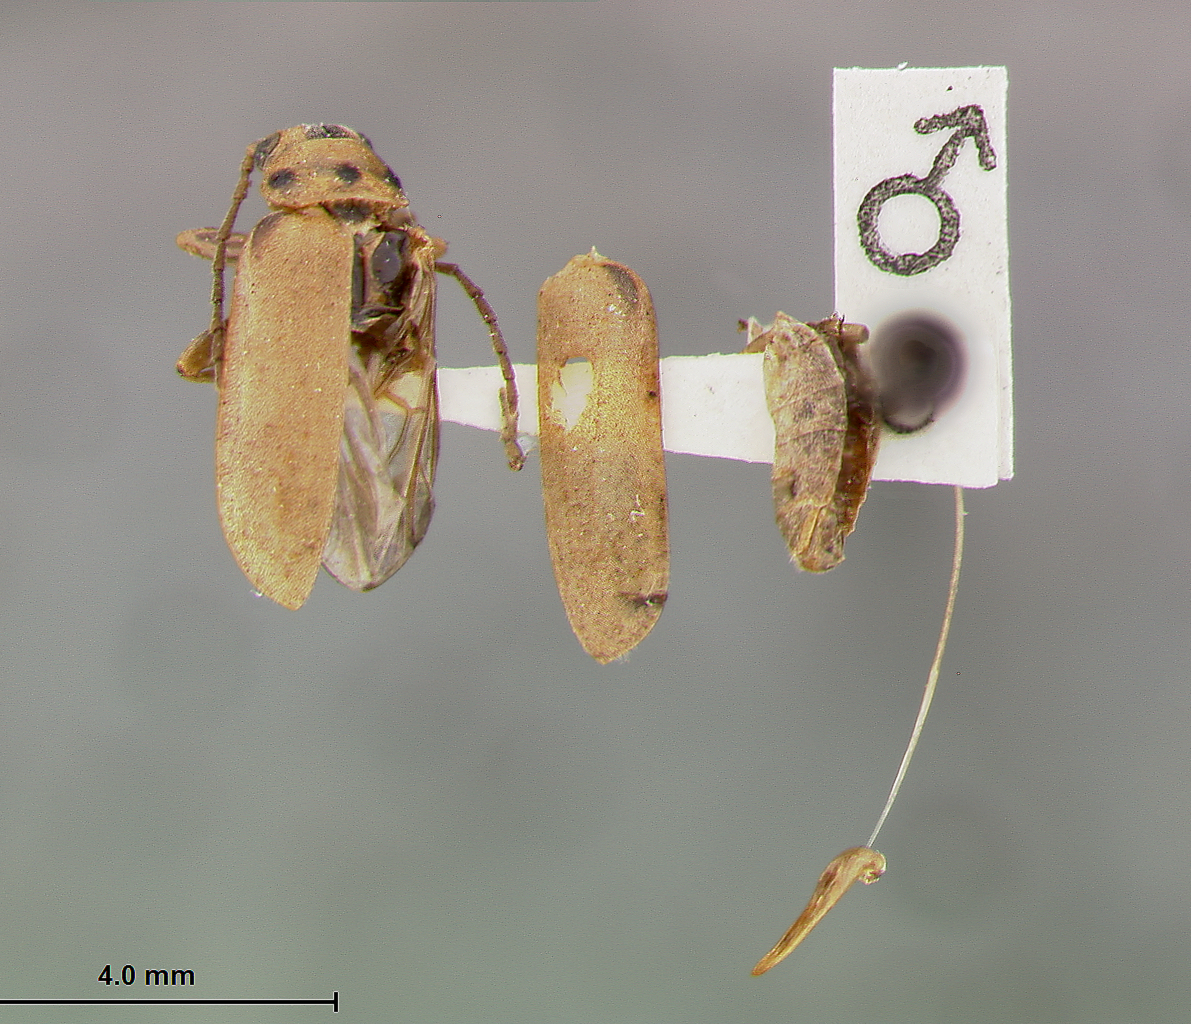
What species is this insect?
Trirhabda schwarzi
